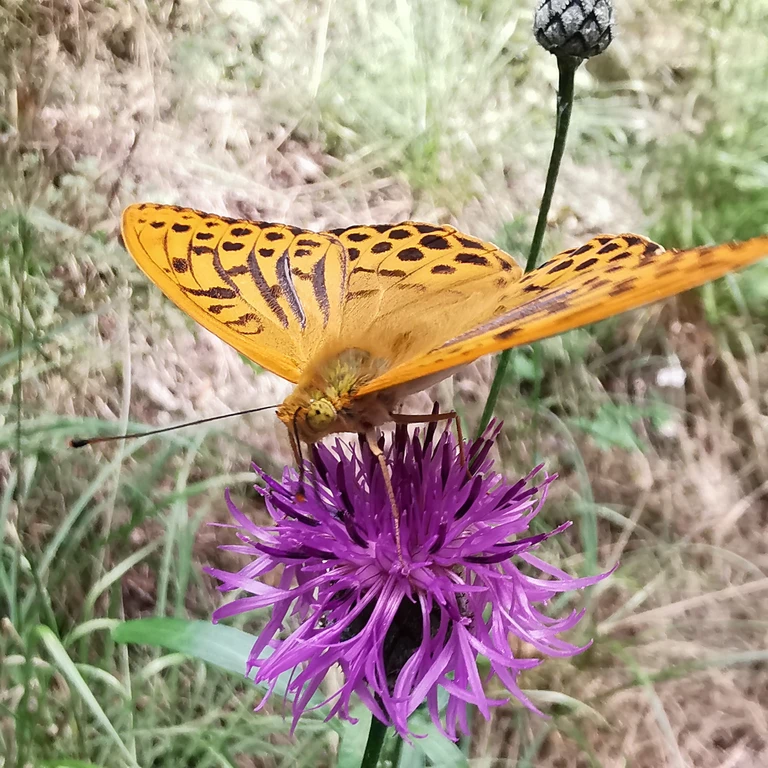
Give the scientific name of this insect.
Argynnis paphia
